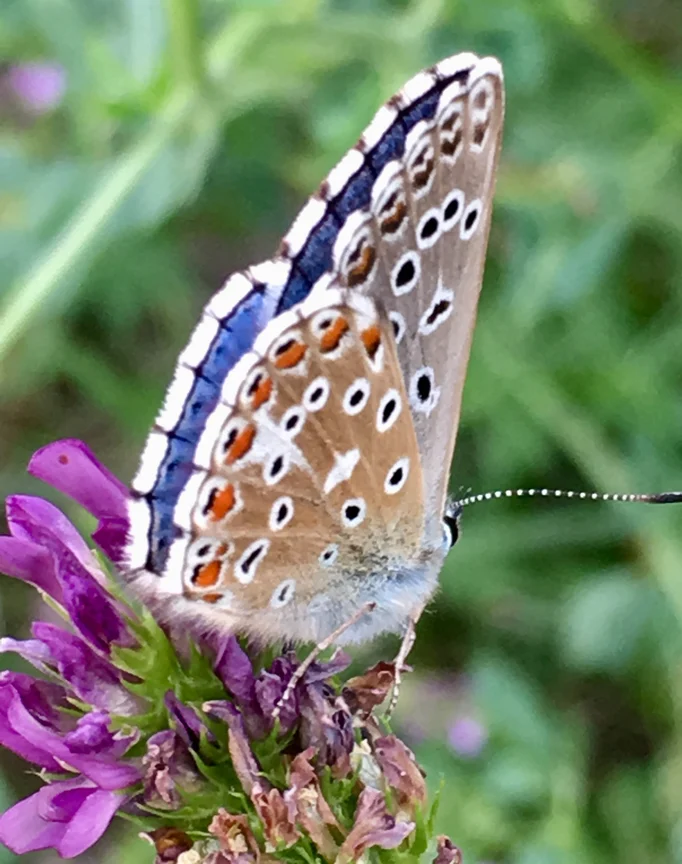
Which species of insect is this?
Lysandra bellargus
